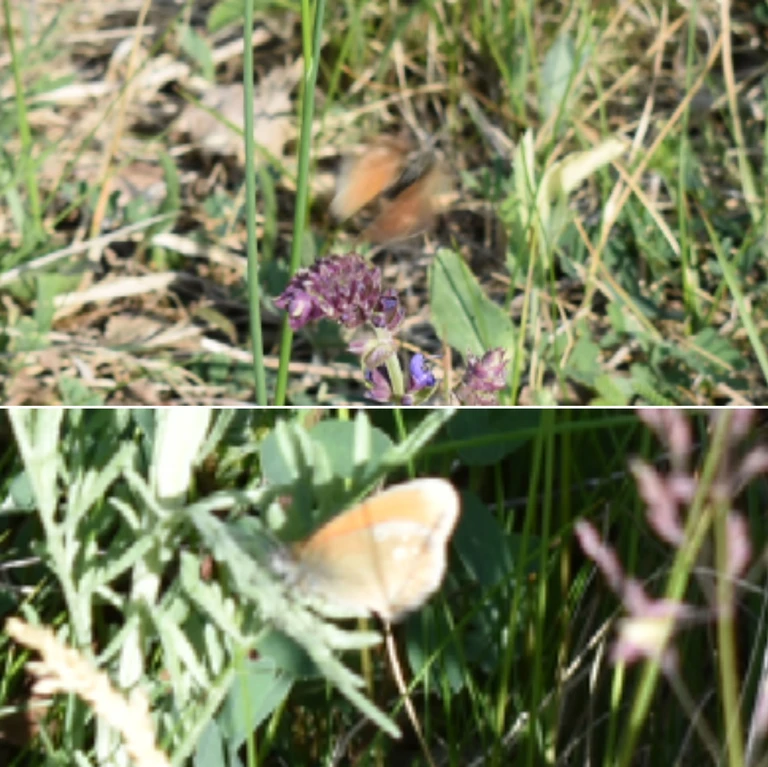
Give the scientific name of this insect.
Coenonympha glycerion (also Coenonympha iphis)
